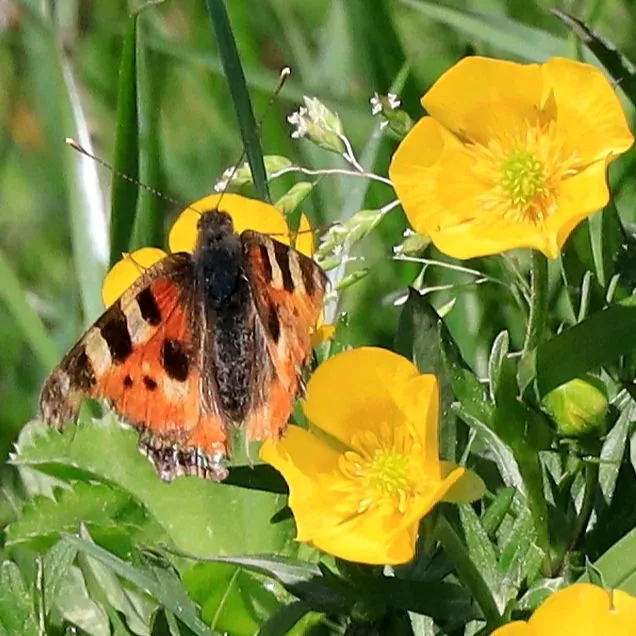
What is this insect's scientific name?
Aglais urticae
